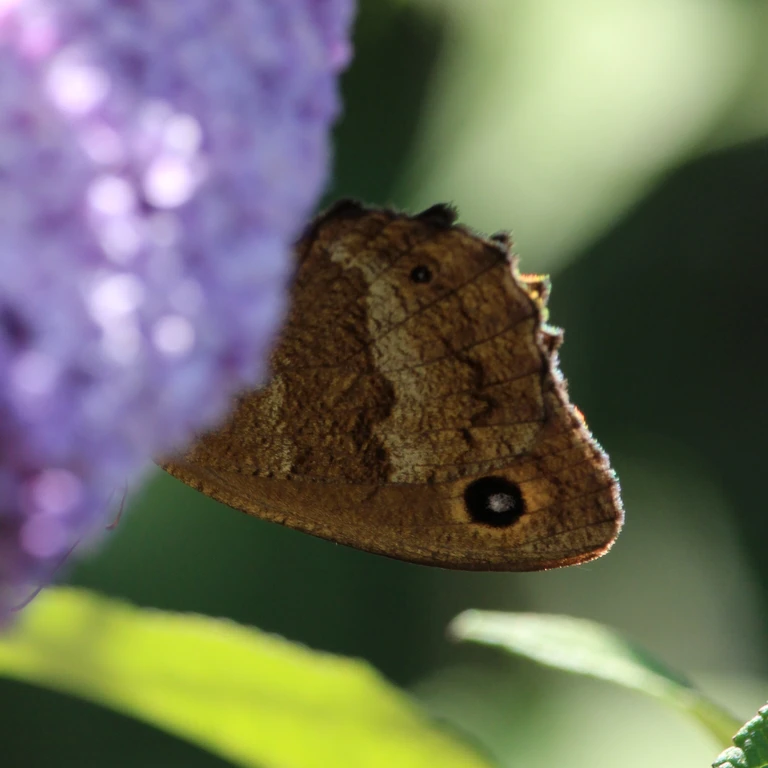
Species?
Minois dryas
